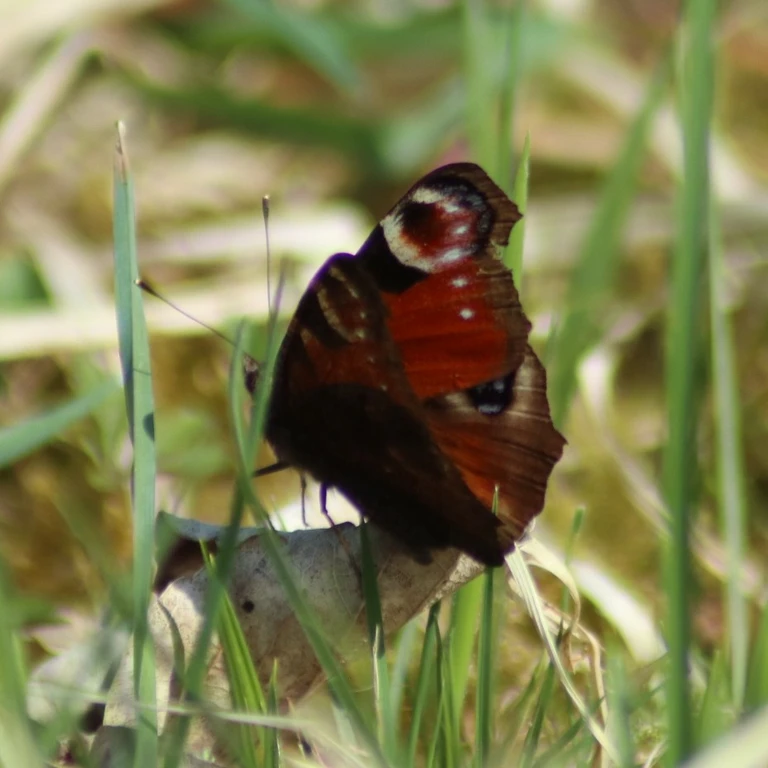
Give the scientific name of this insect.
Aglais io
